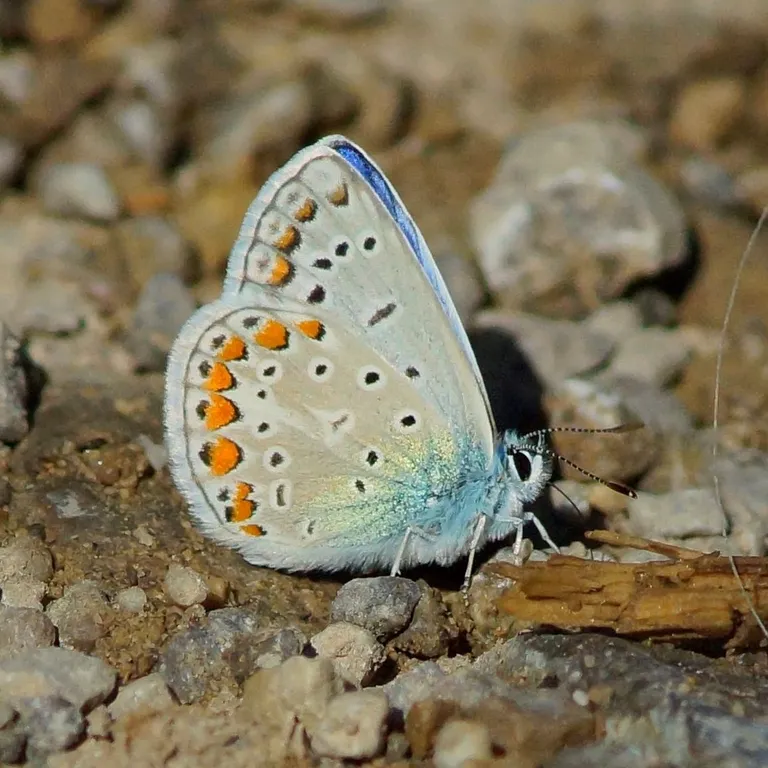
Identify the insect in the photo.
Polyommatus icarus
